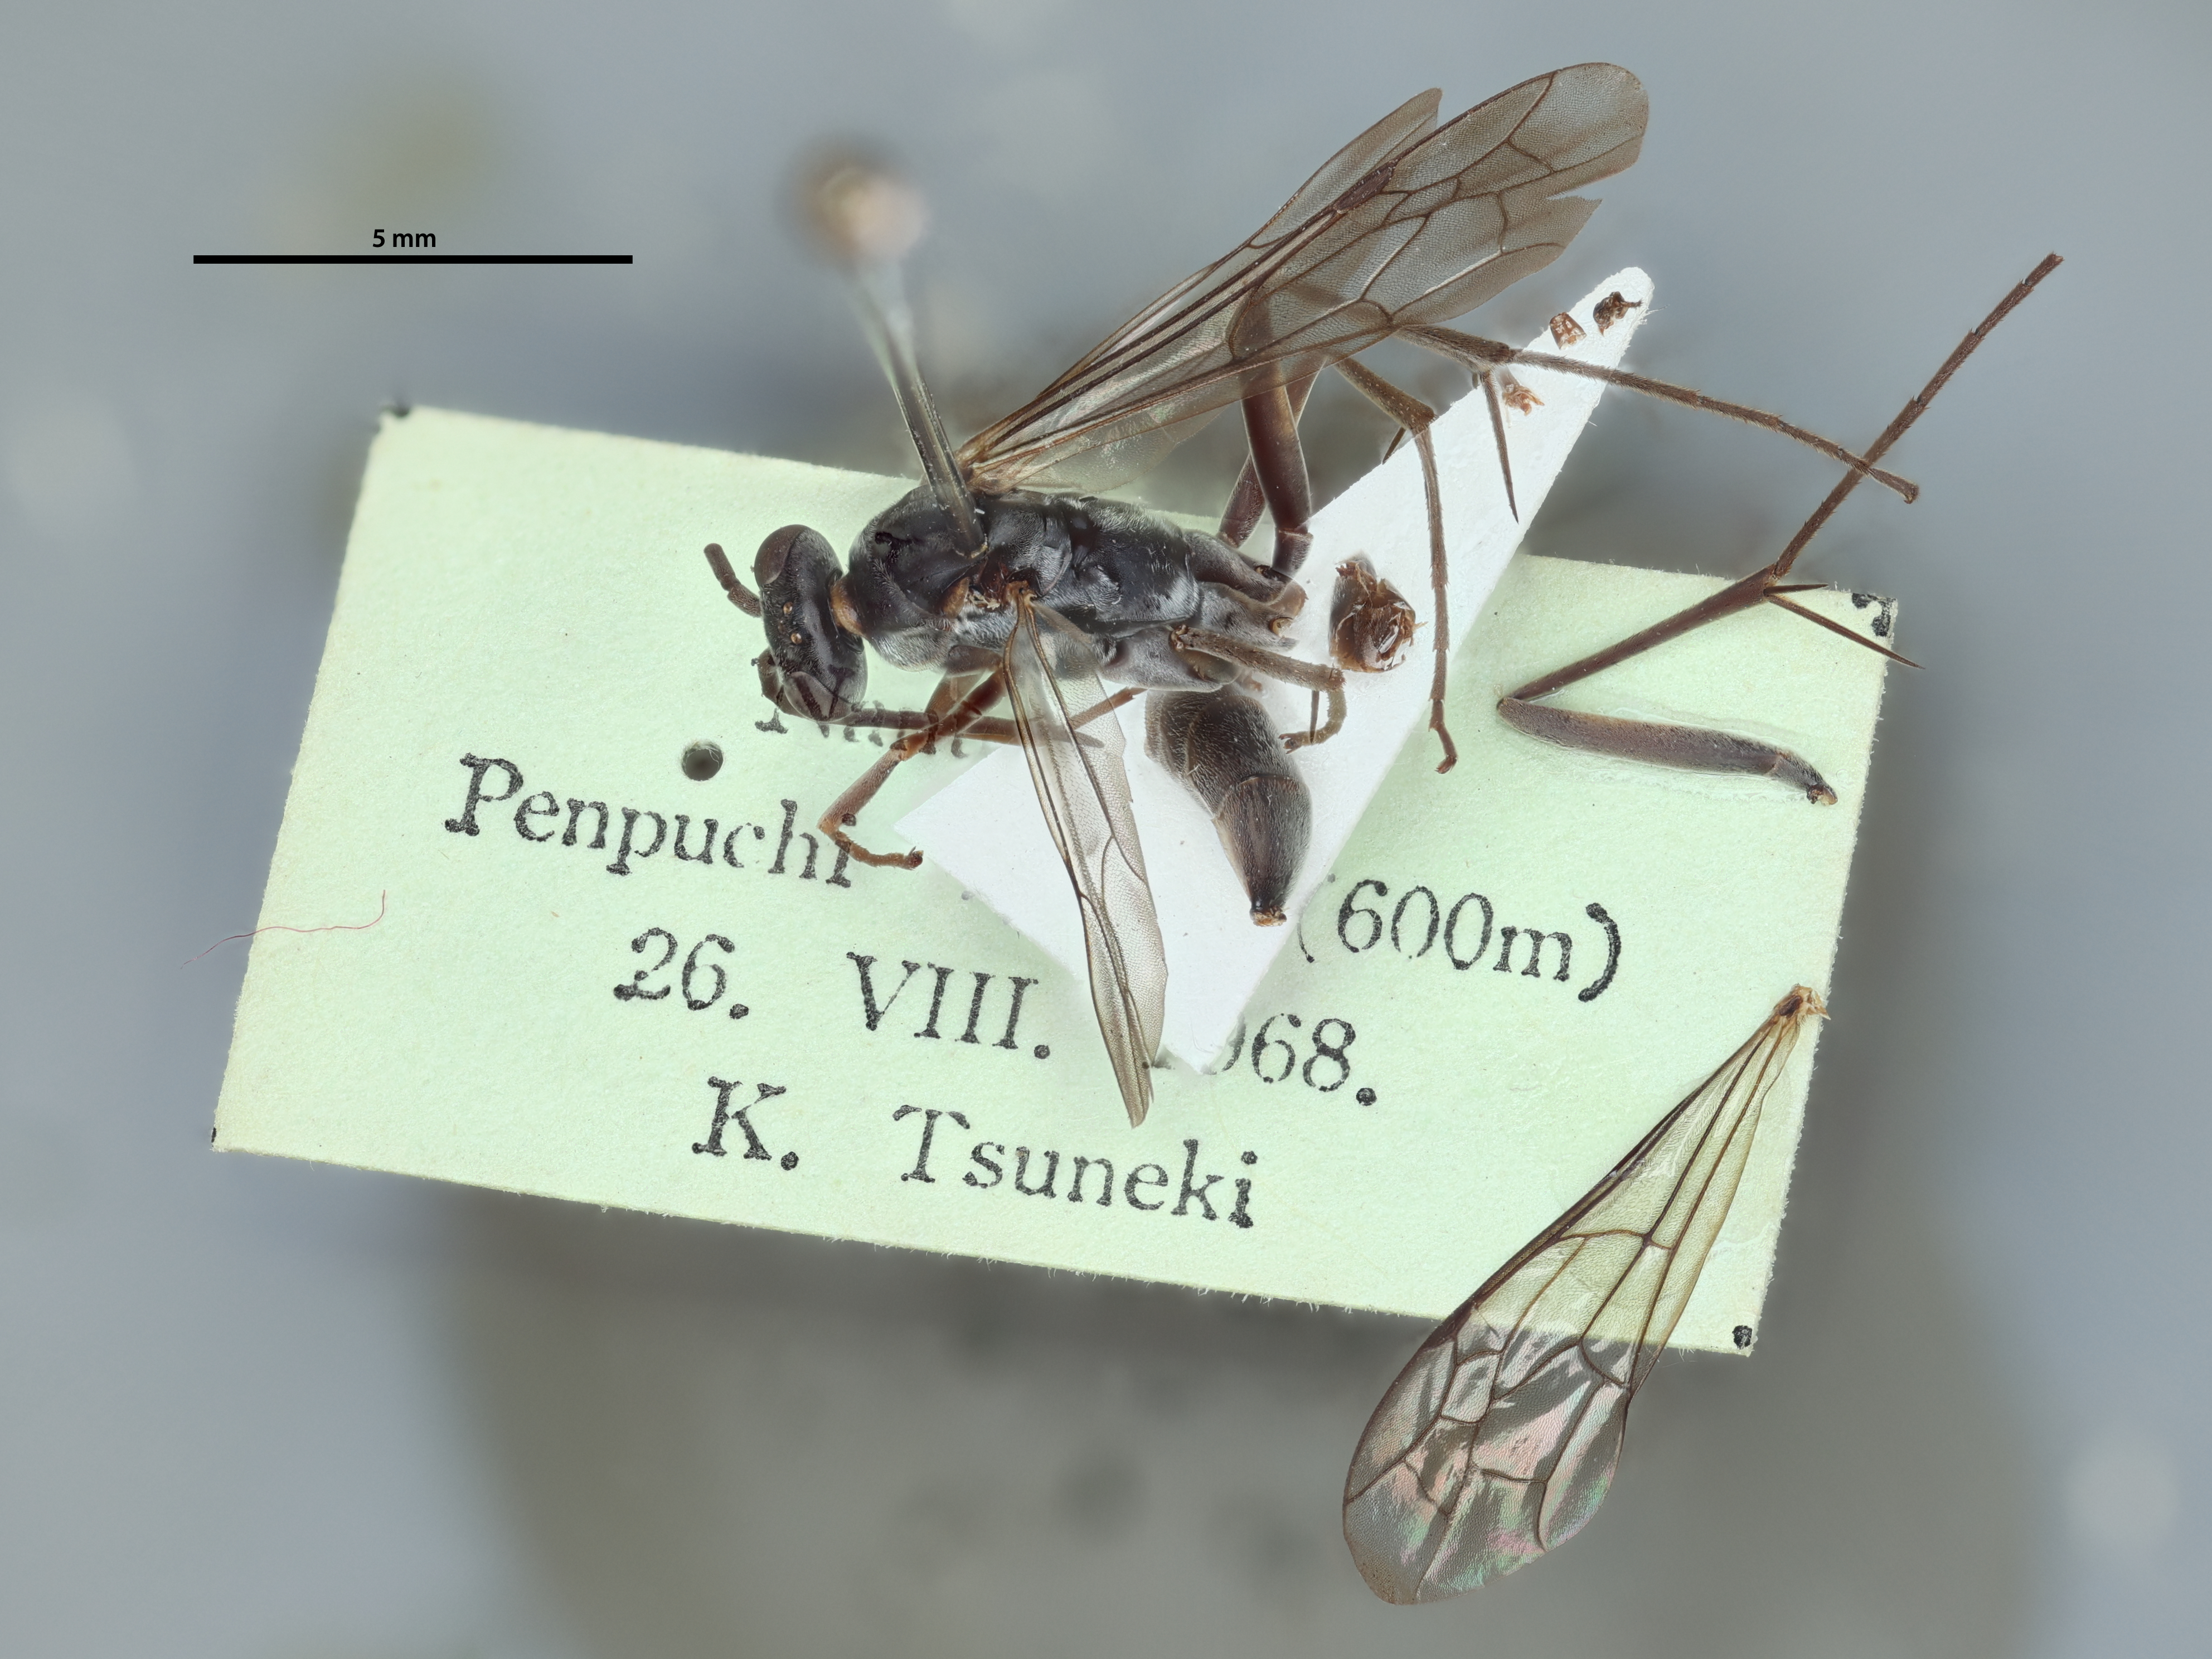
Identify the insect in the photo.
Minagenia taiwana
